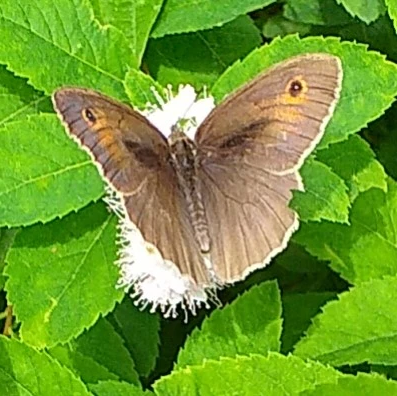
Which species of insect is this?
Maniola jurtina
